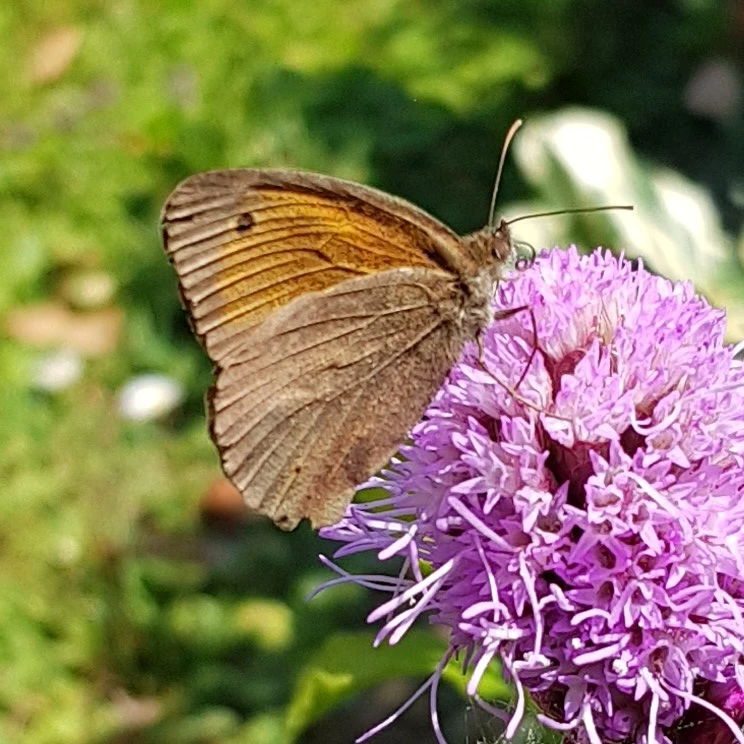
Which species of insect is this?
Maniola jurtina
